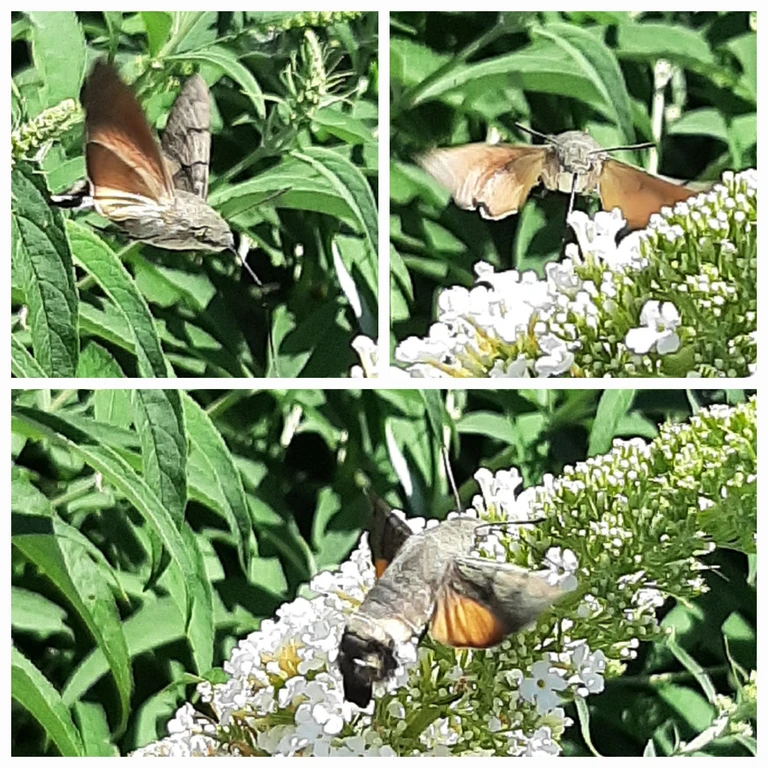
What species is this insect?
Macroglossum stellatarum
